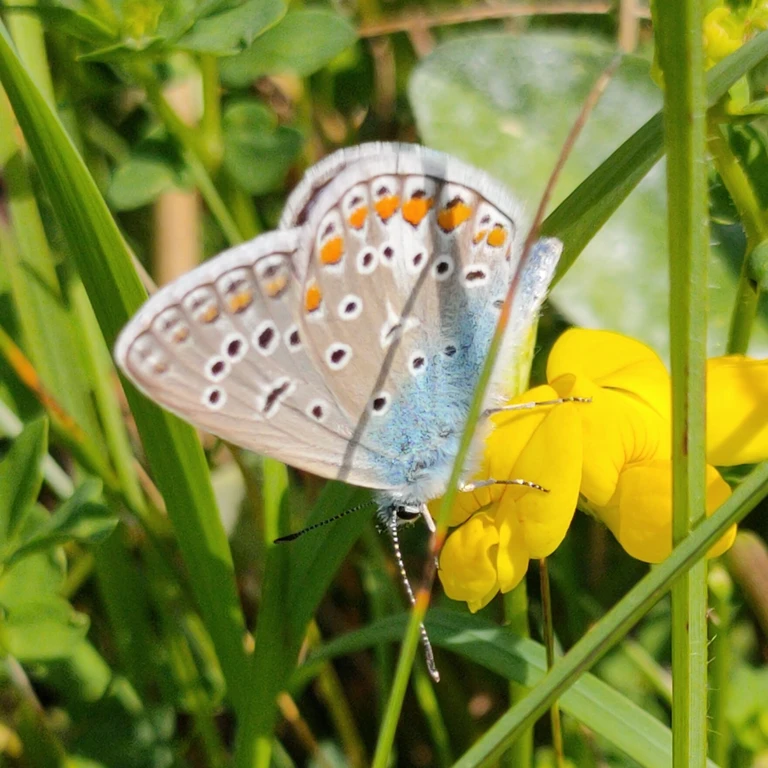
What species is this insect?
Polyommatus icarus
